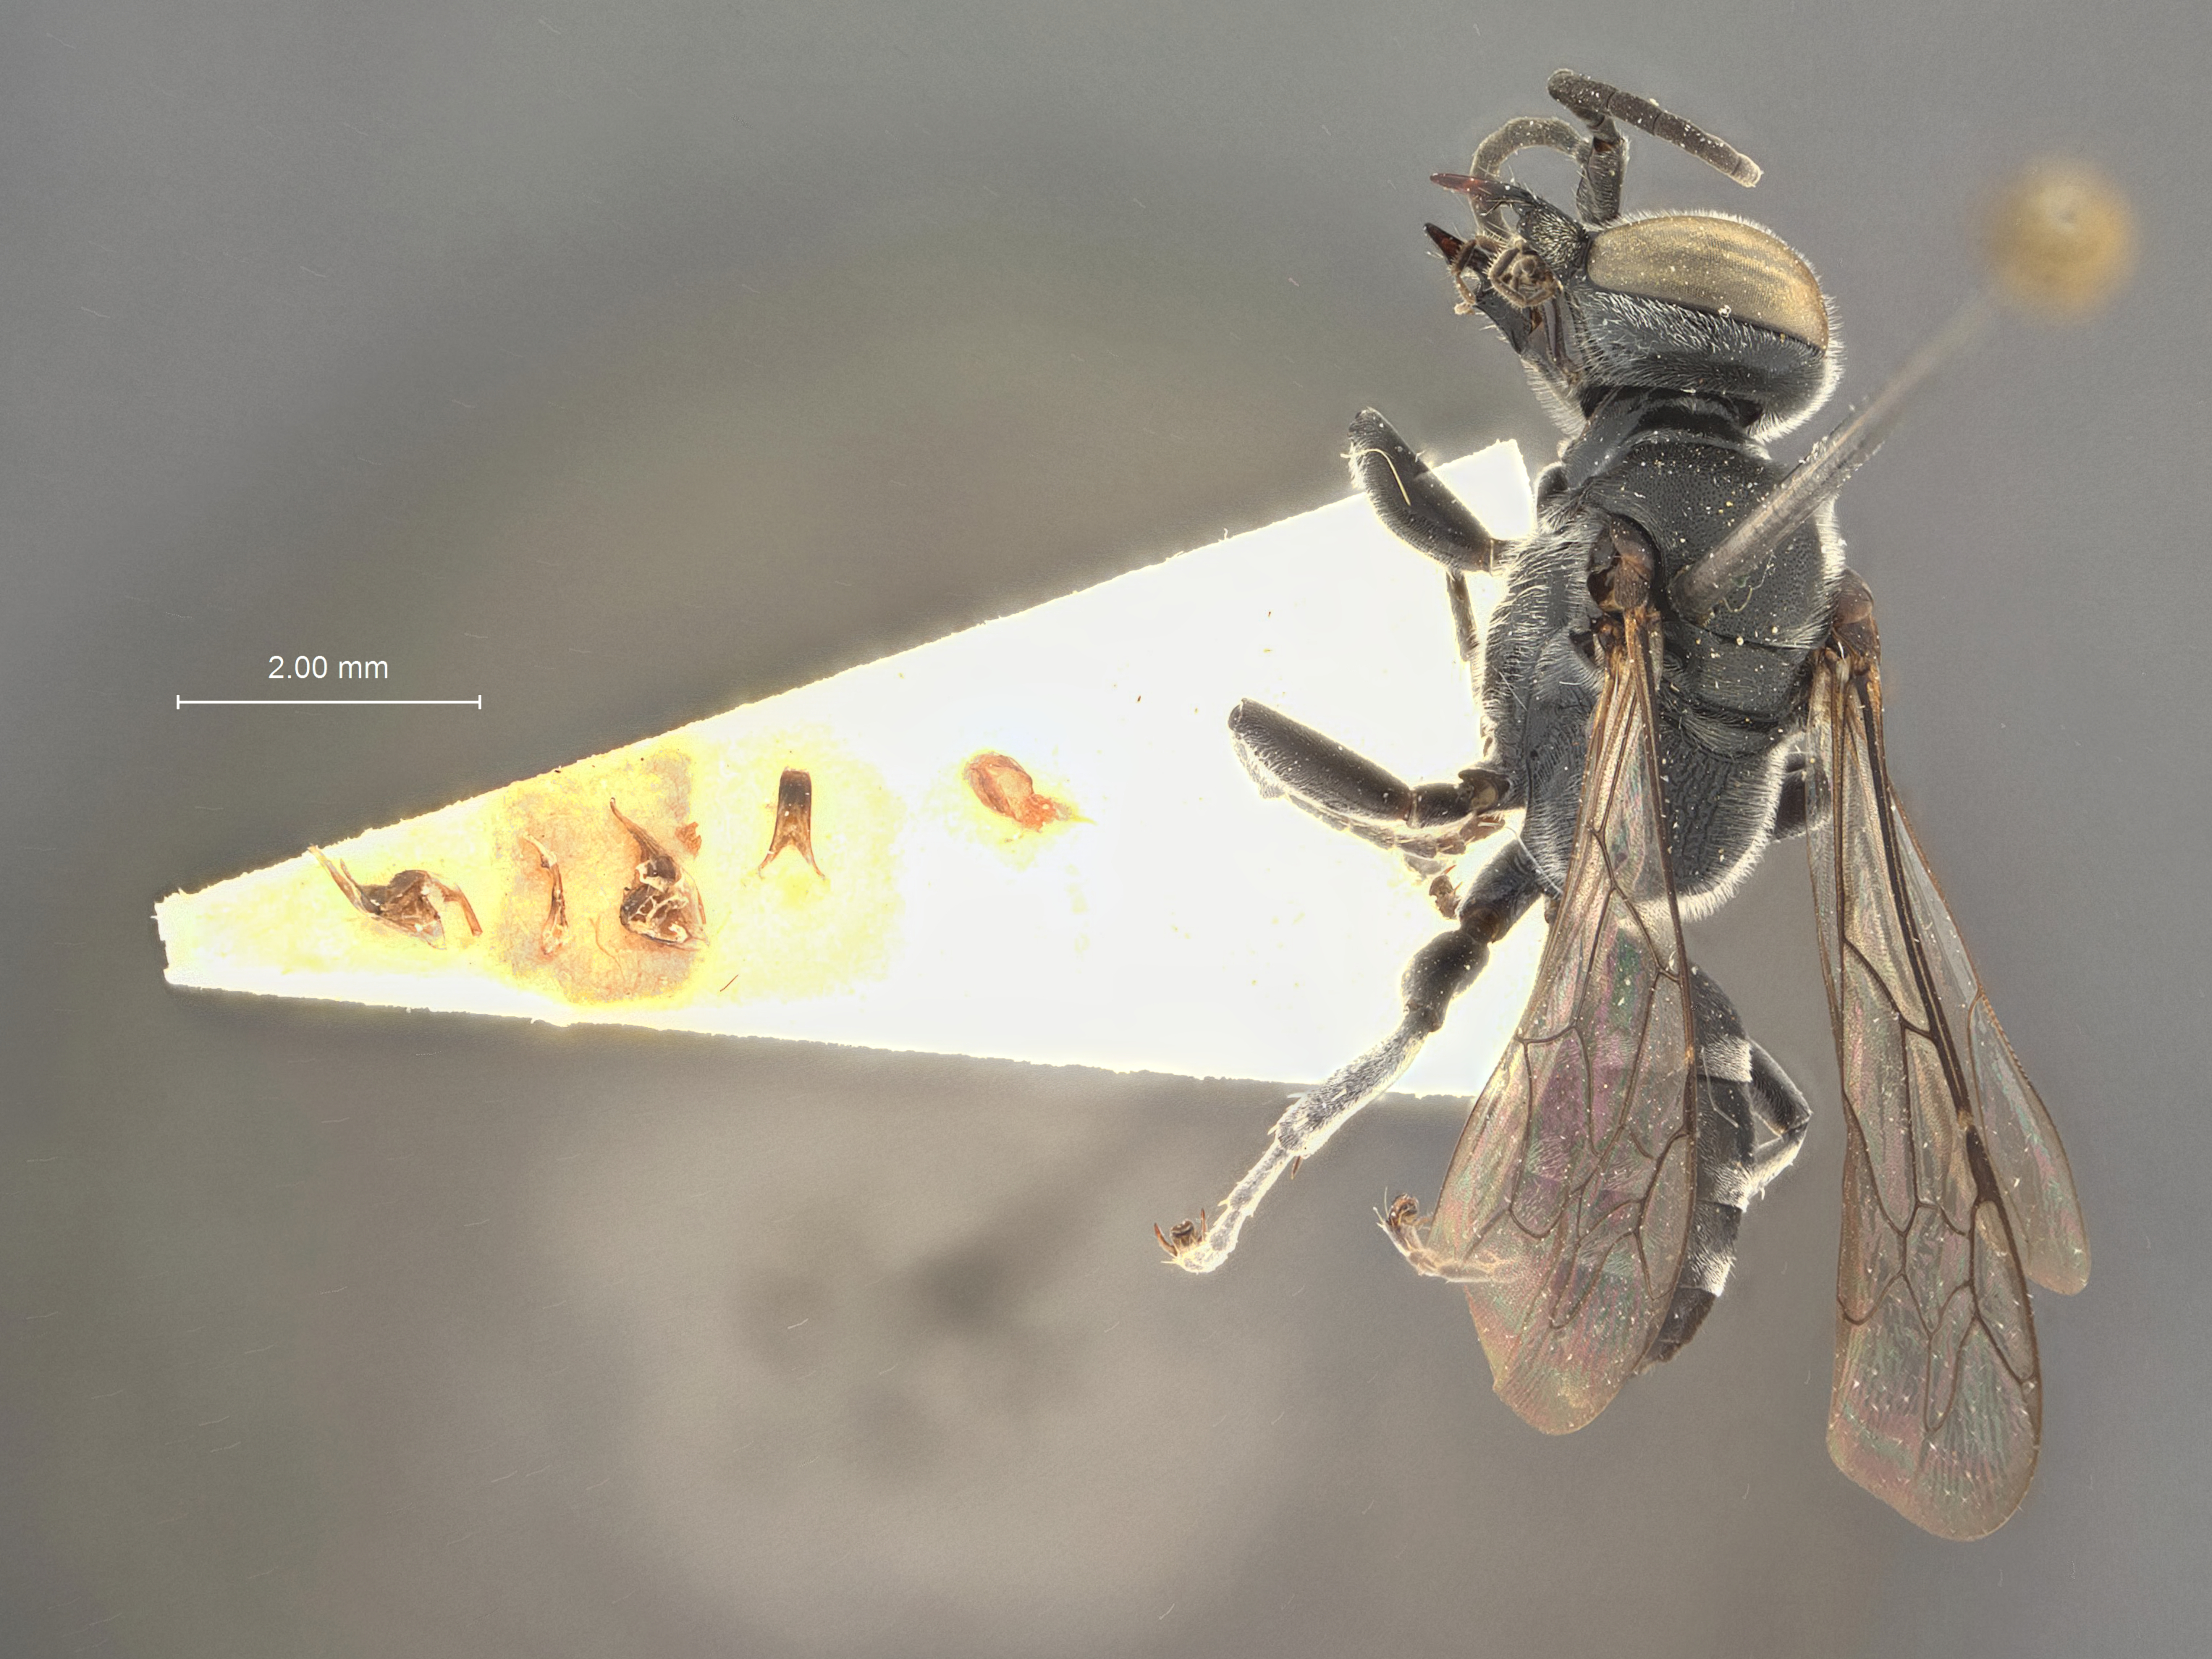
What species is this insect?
Tachysphex lihyuetanus
